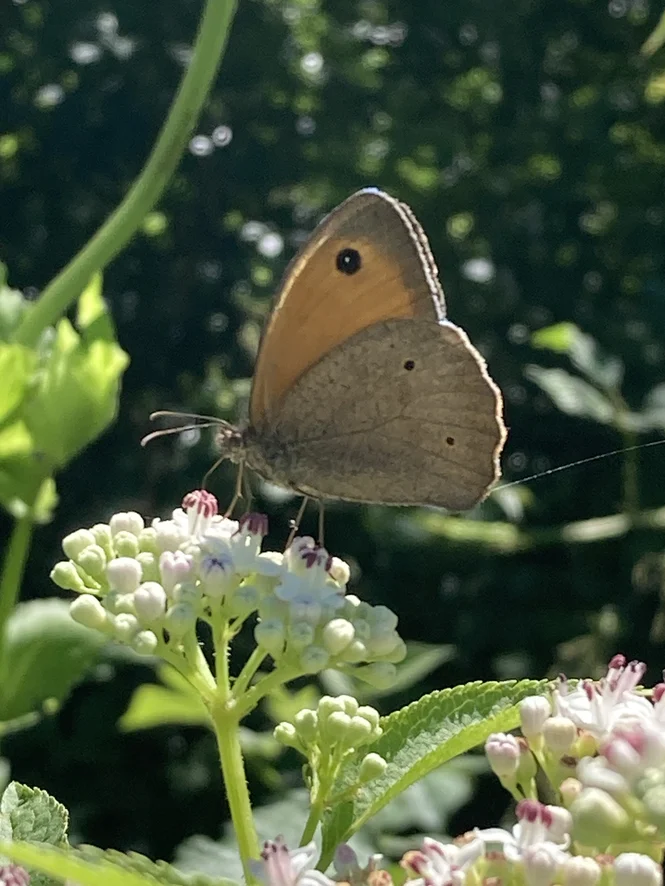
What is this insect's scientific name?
Maniola jurtina
